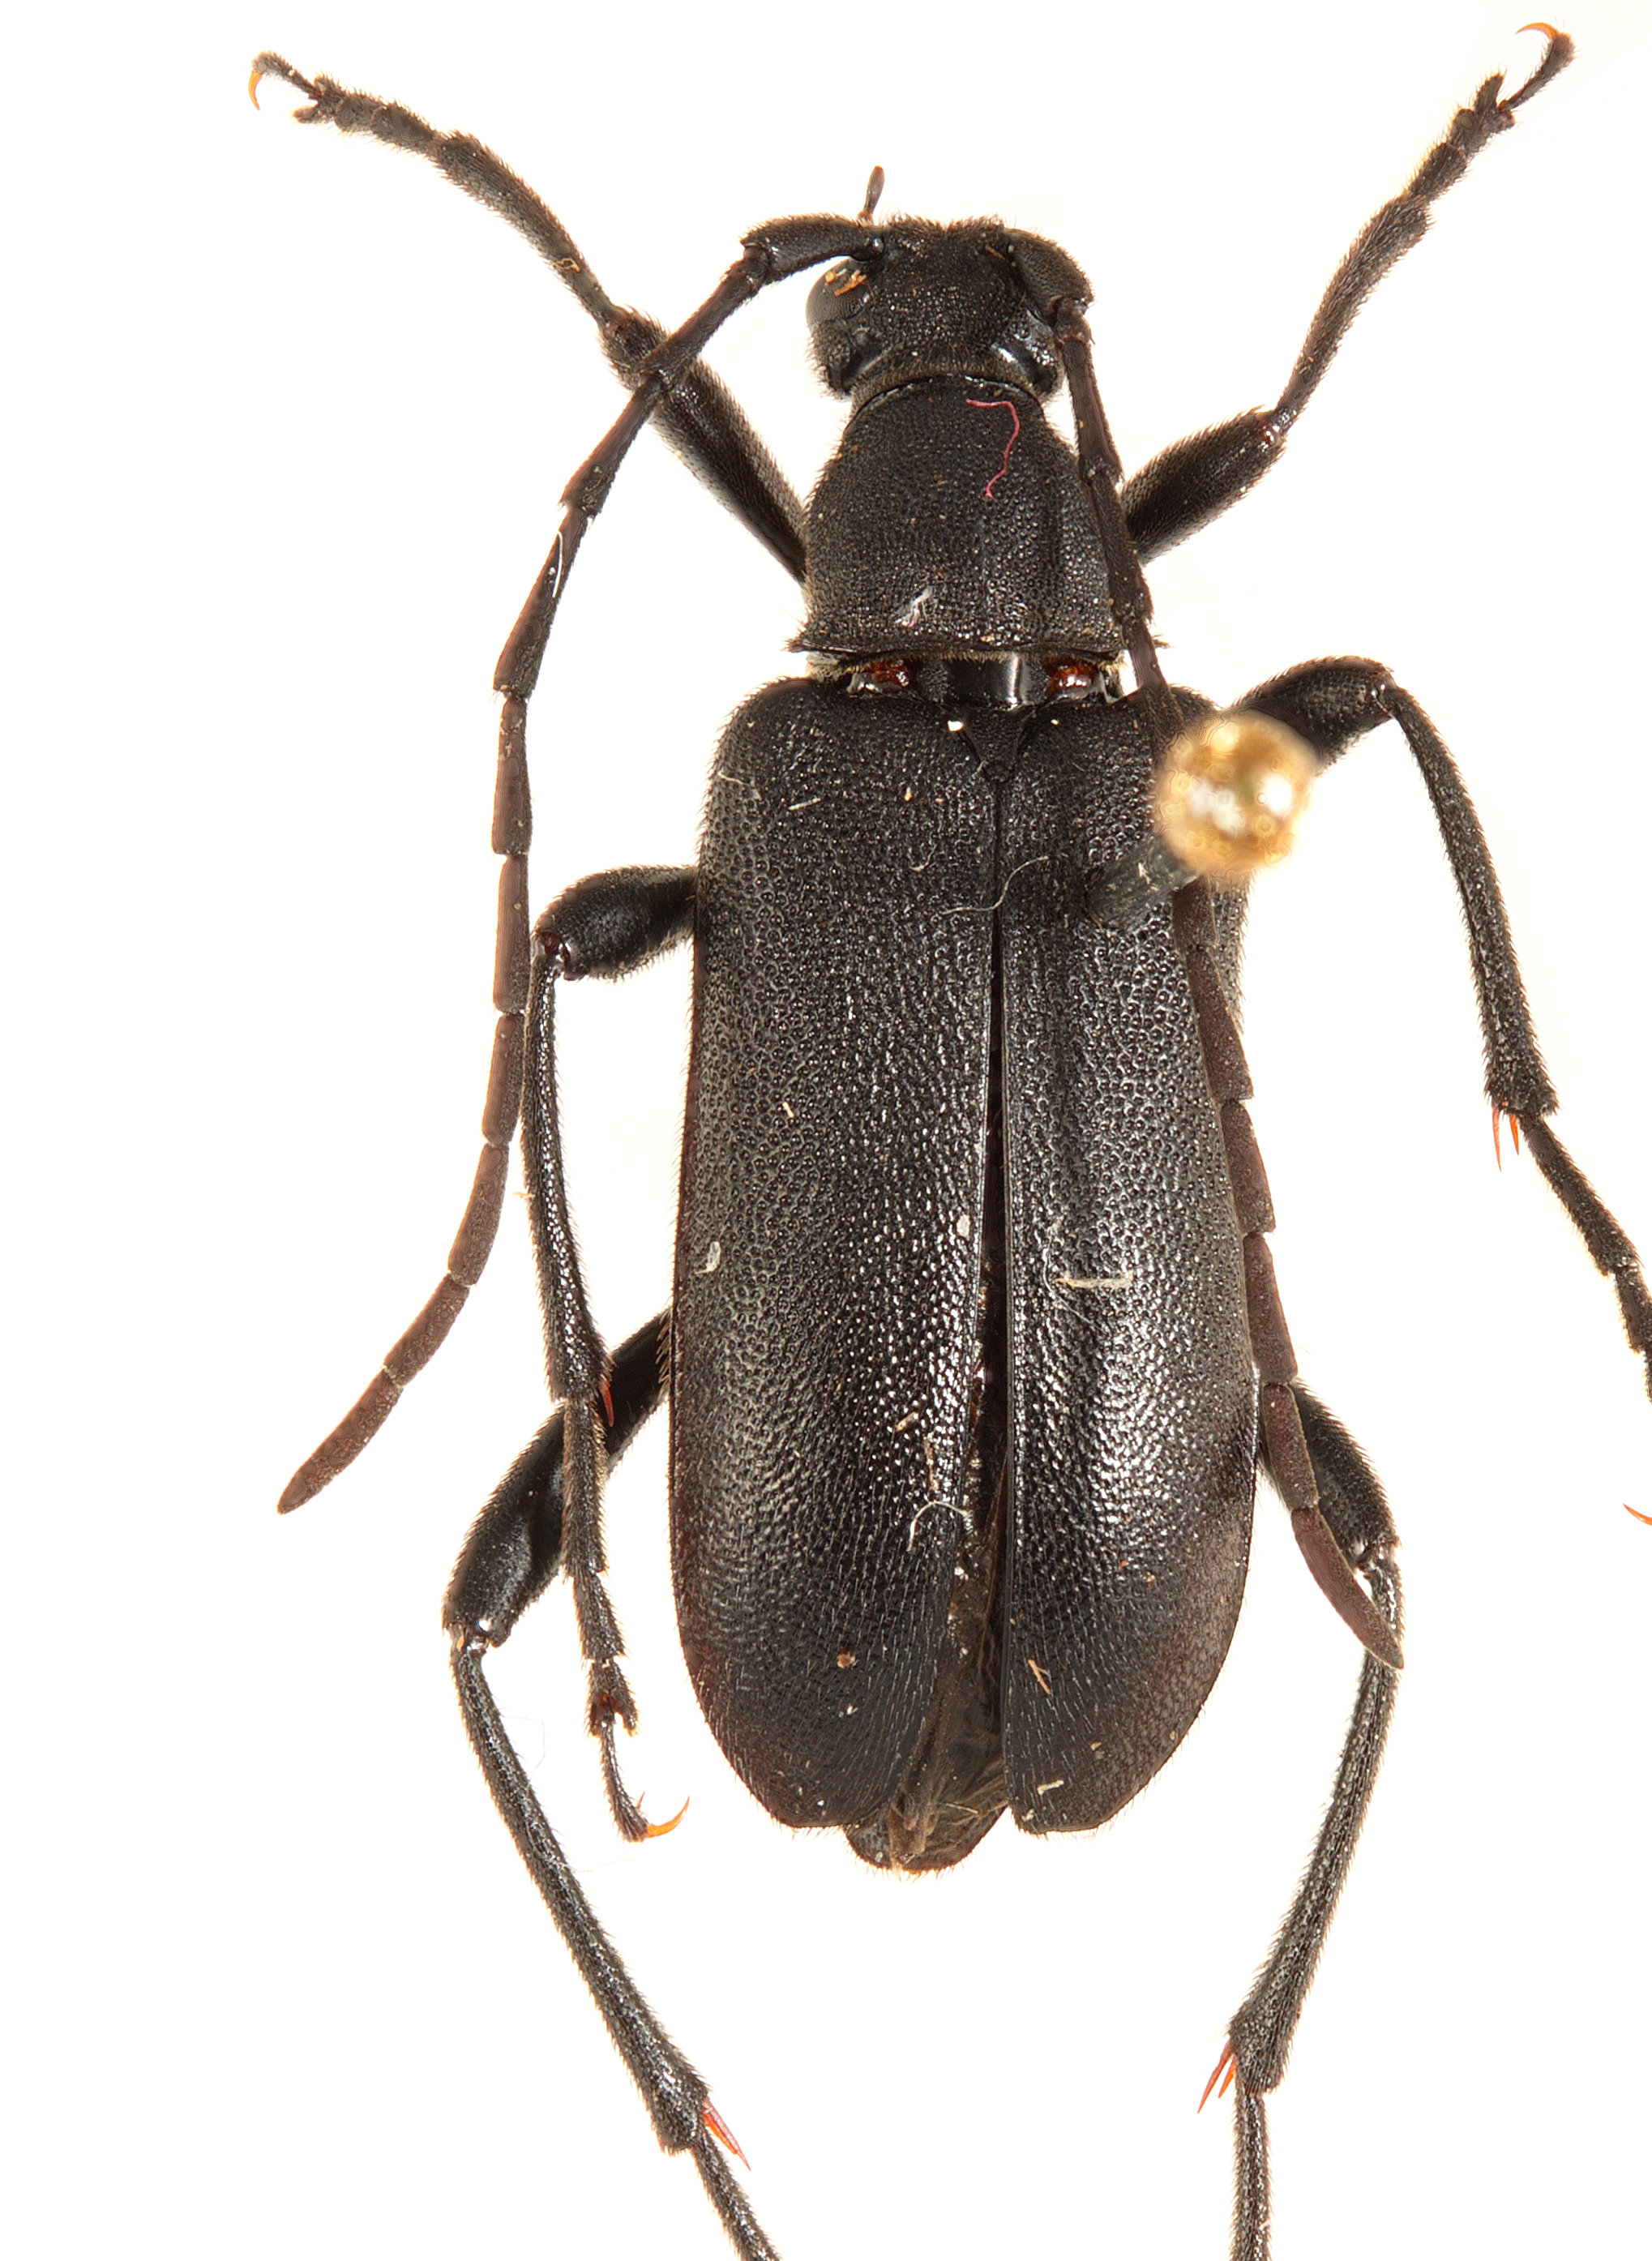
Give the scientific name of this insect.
Judolidia bangi
